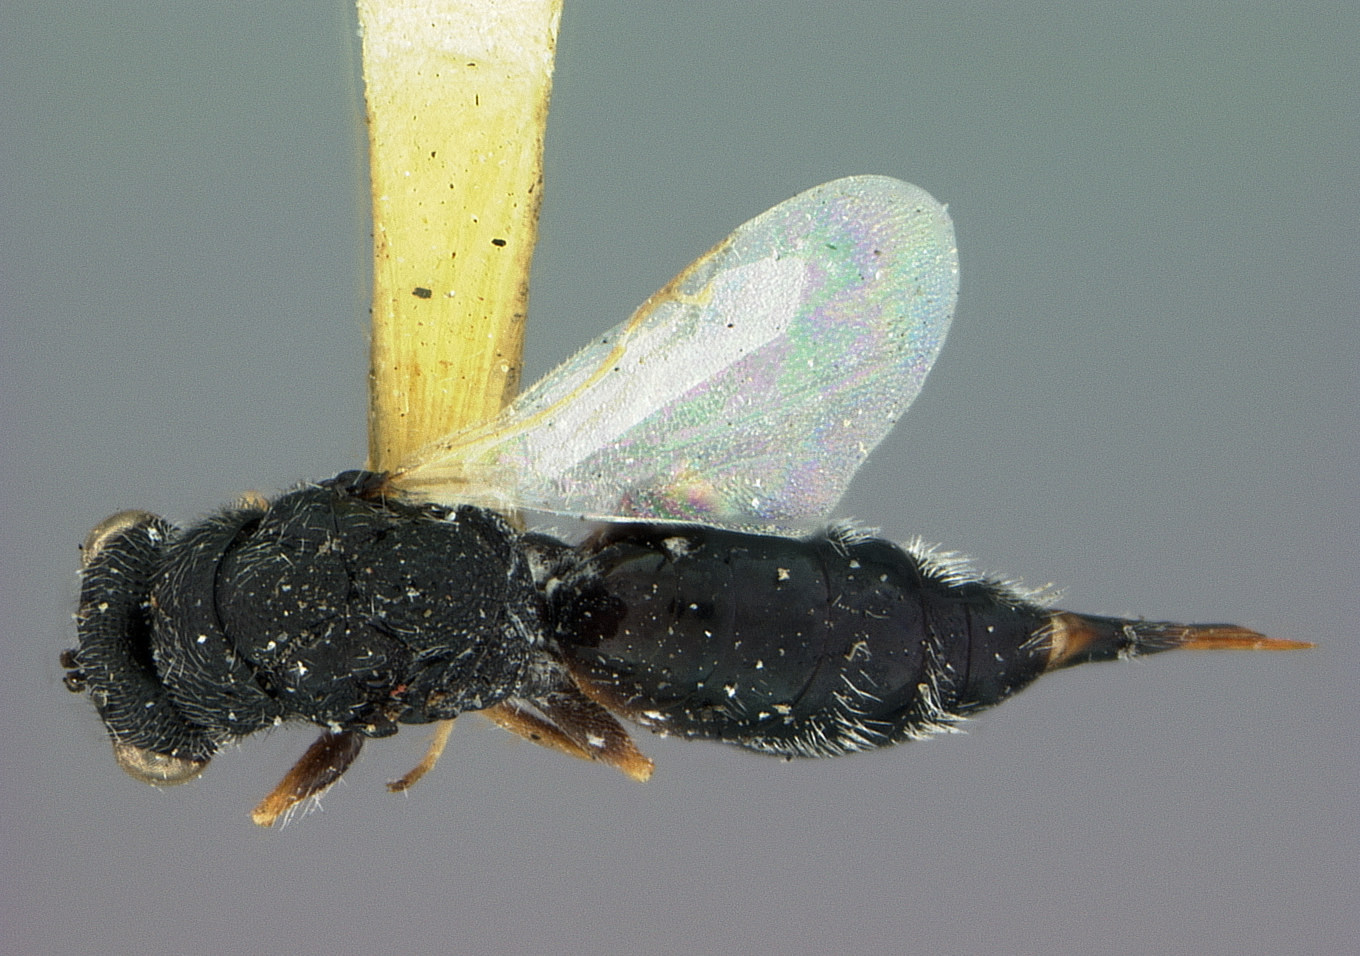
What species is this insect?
Eurytoma bigeloviae
